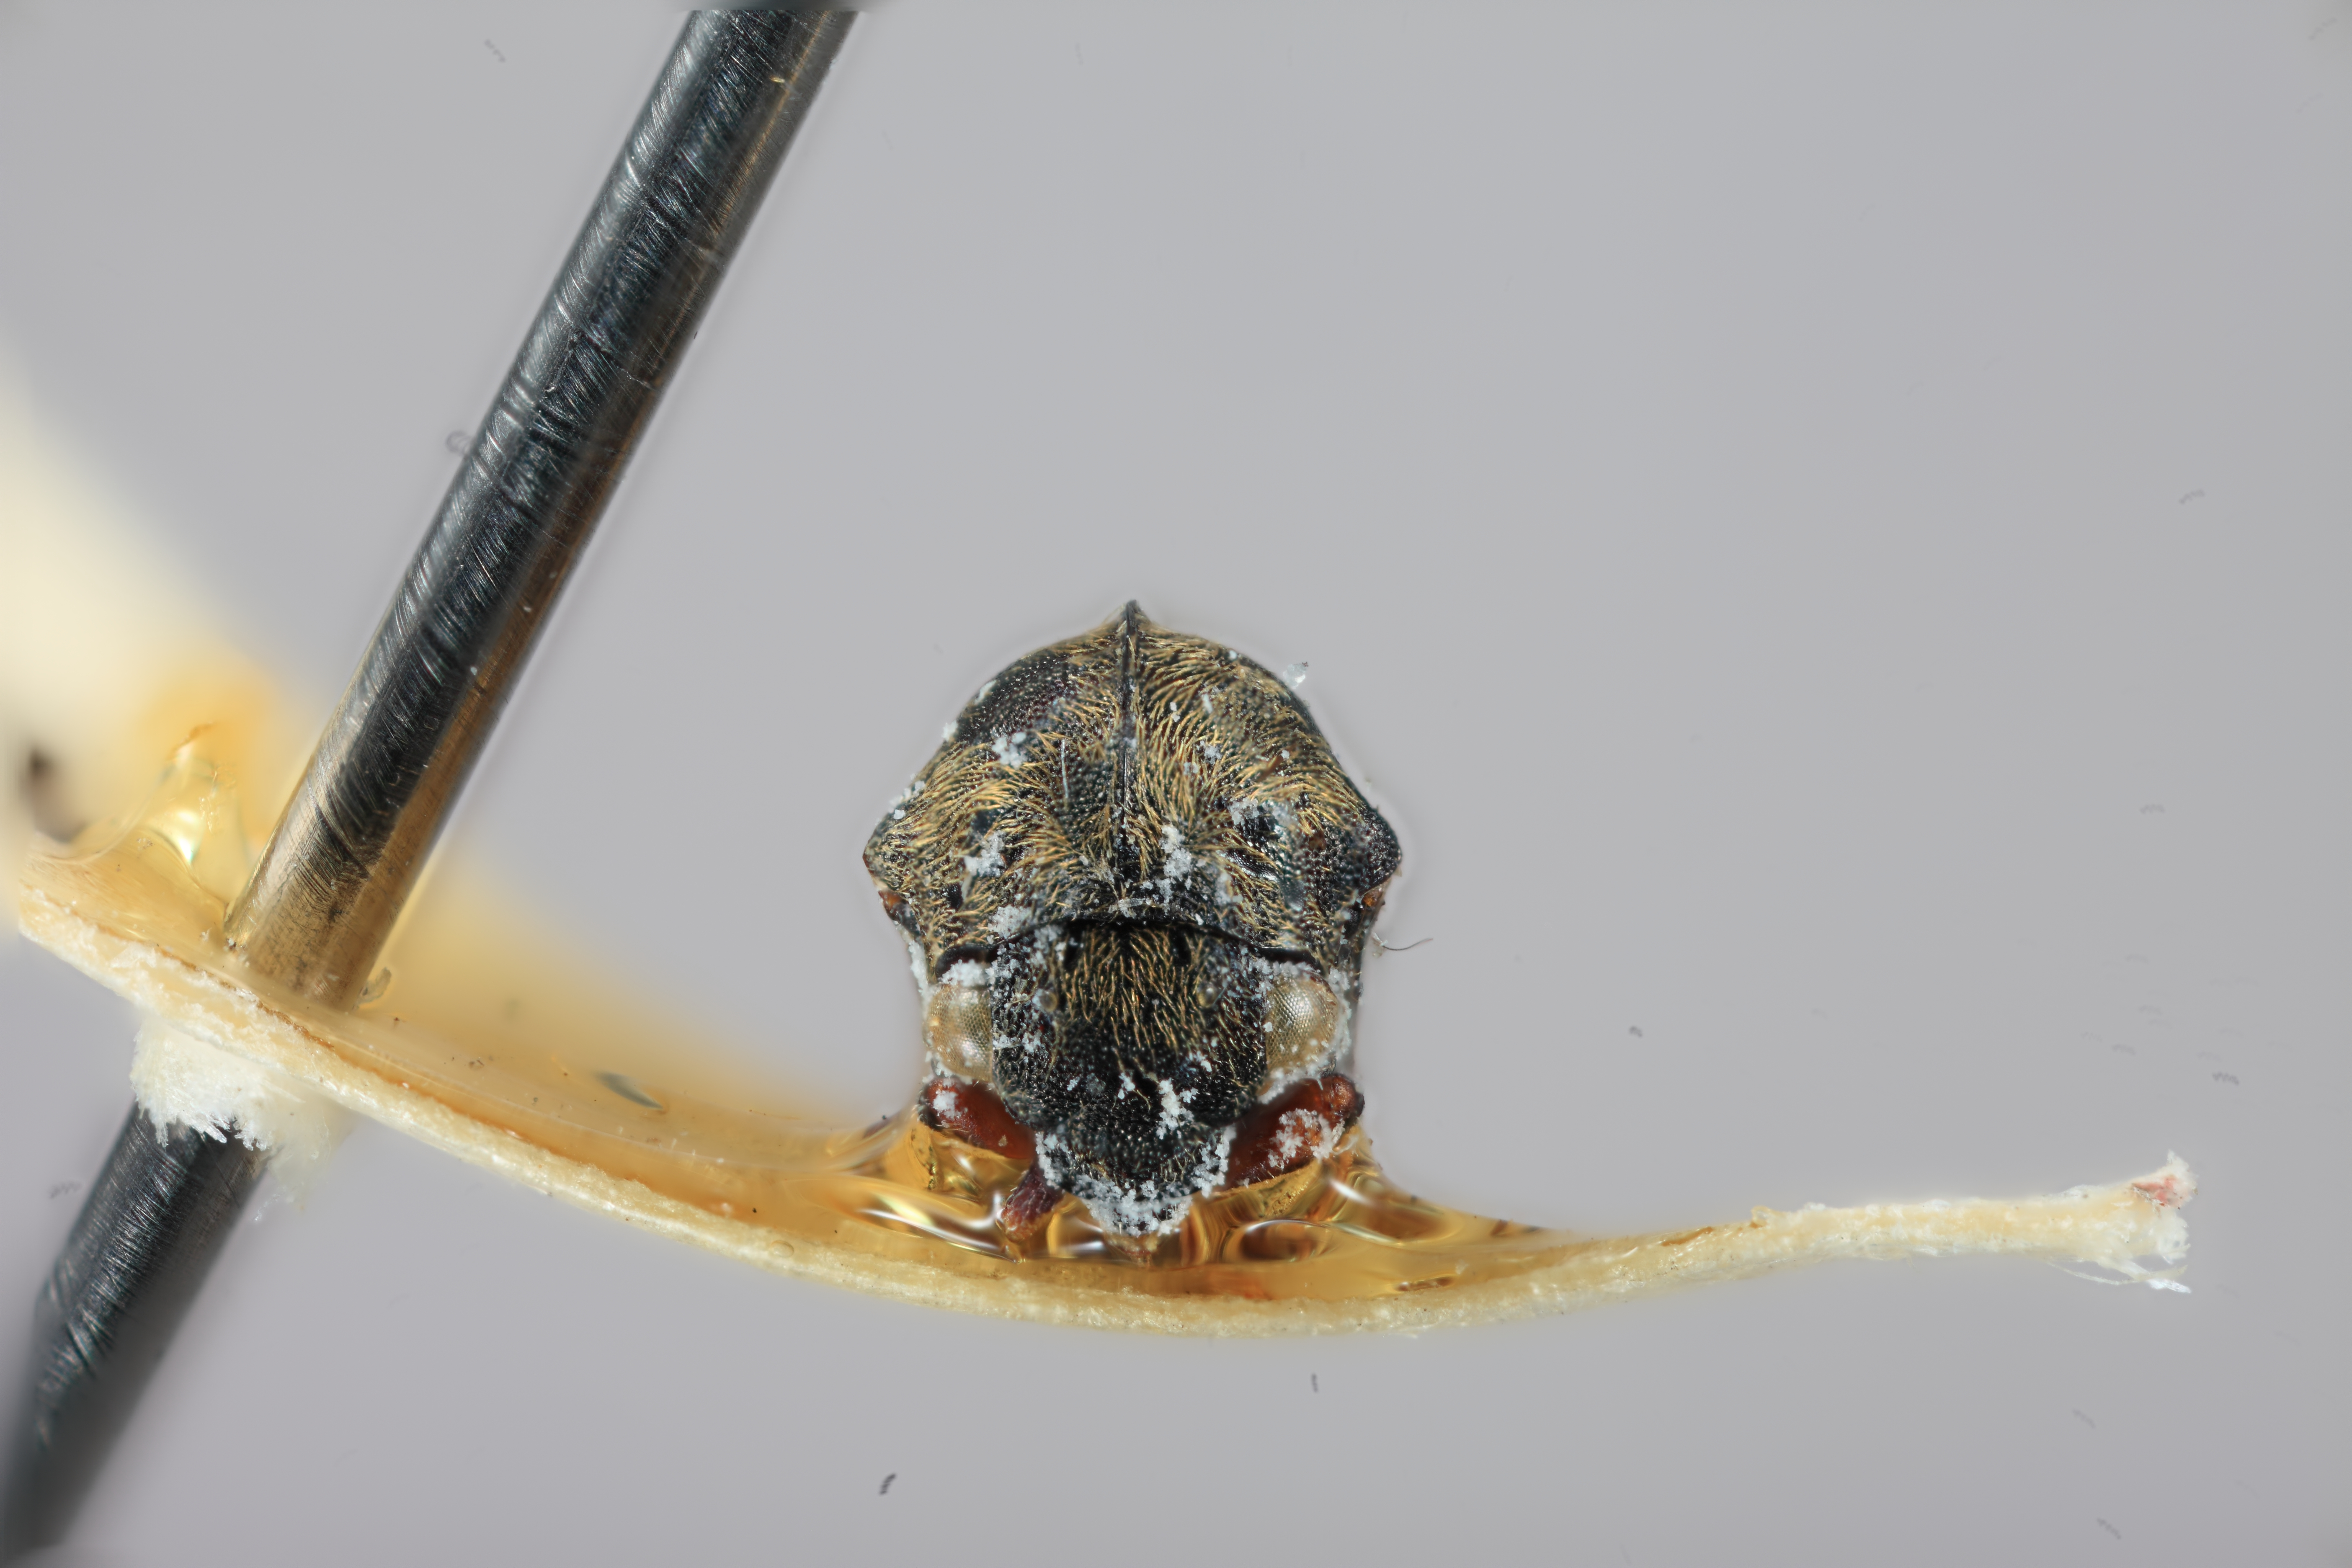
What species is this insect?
Paragargara nigra
